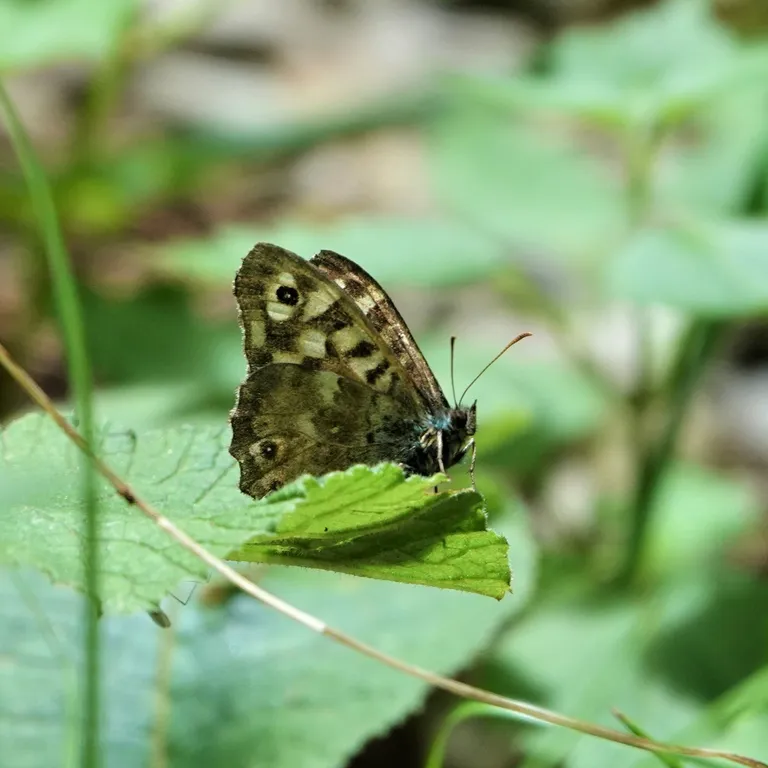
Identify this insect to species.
Pararge aegeria
